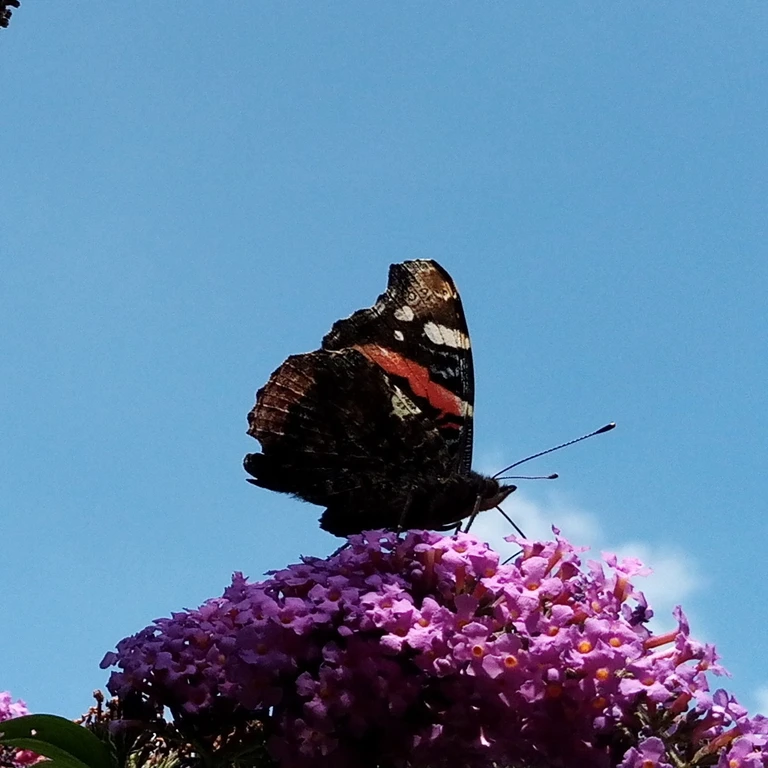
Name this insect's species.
Vanessa atalanta
